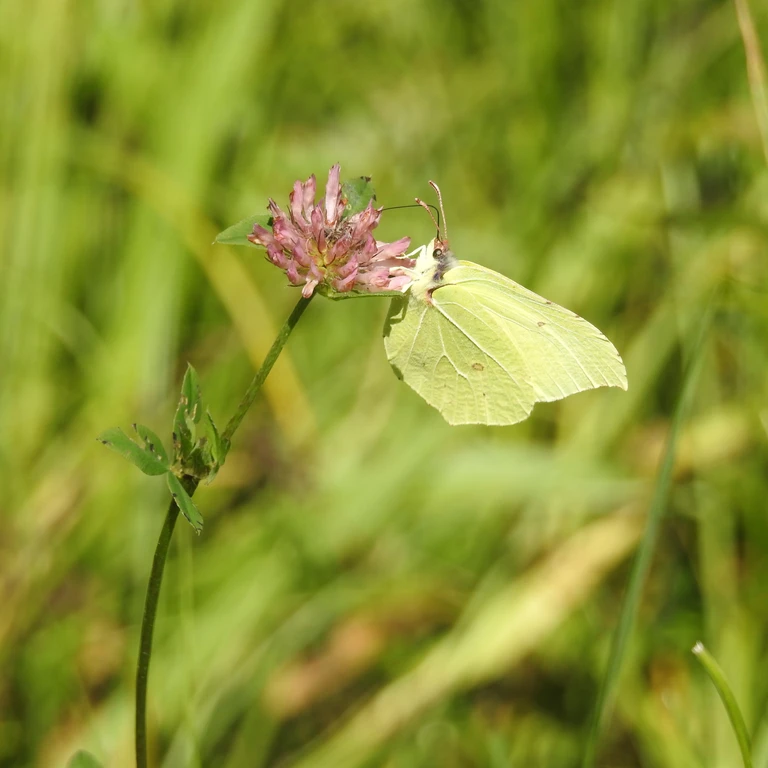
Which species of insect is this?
Gonepteryx rhamni
